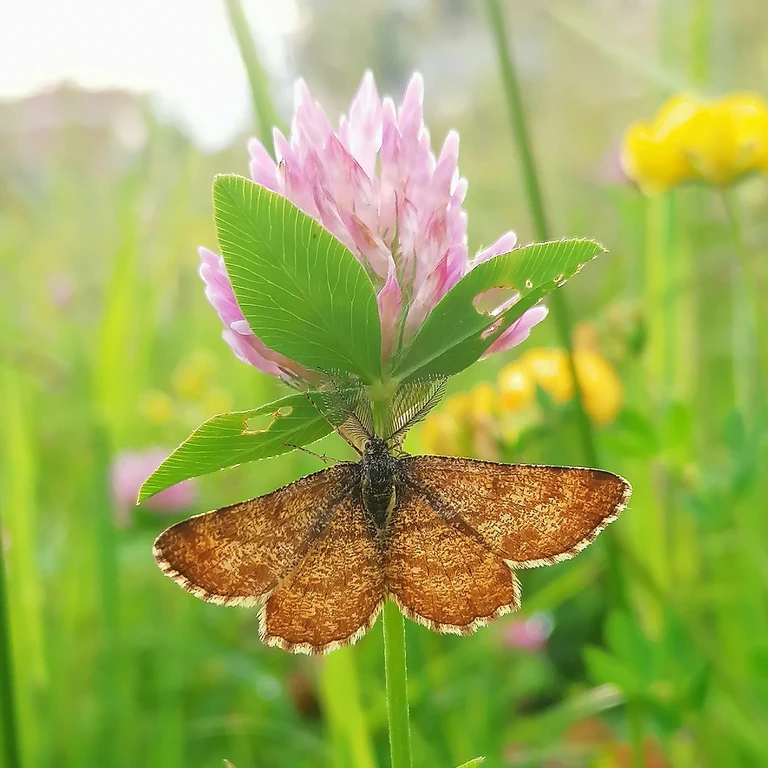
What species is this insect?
Ematurga atomaria
